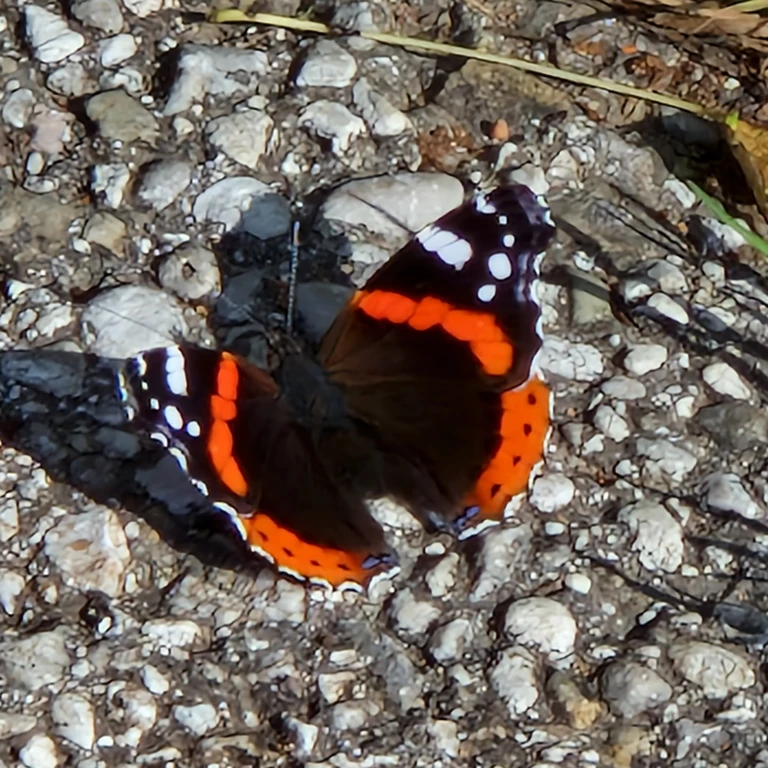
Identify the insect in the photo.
Vanessa atalanta
